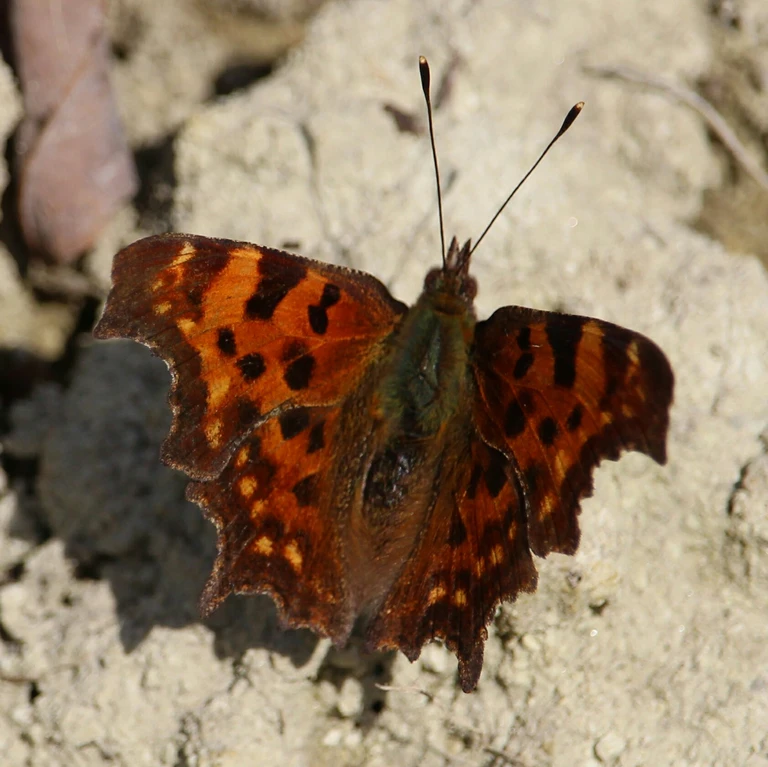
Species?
Polygonia c-album
